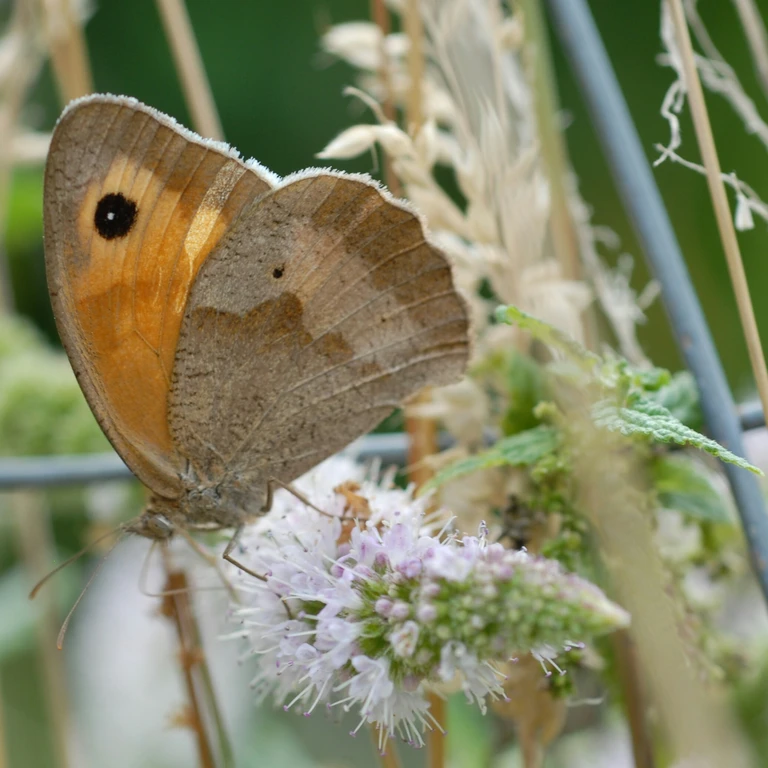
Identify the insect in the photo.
Maniola jurtina
